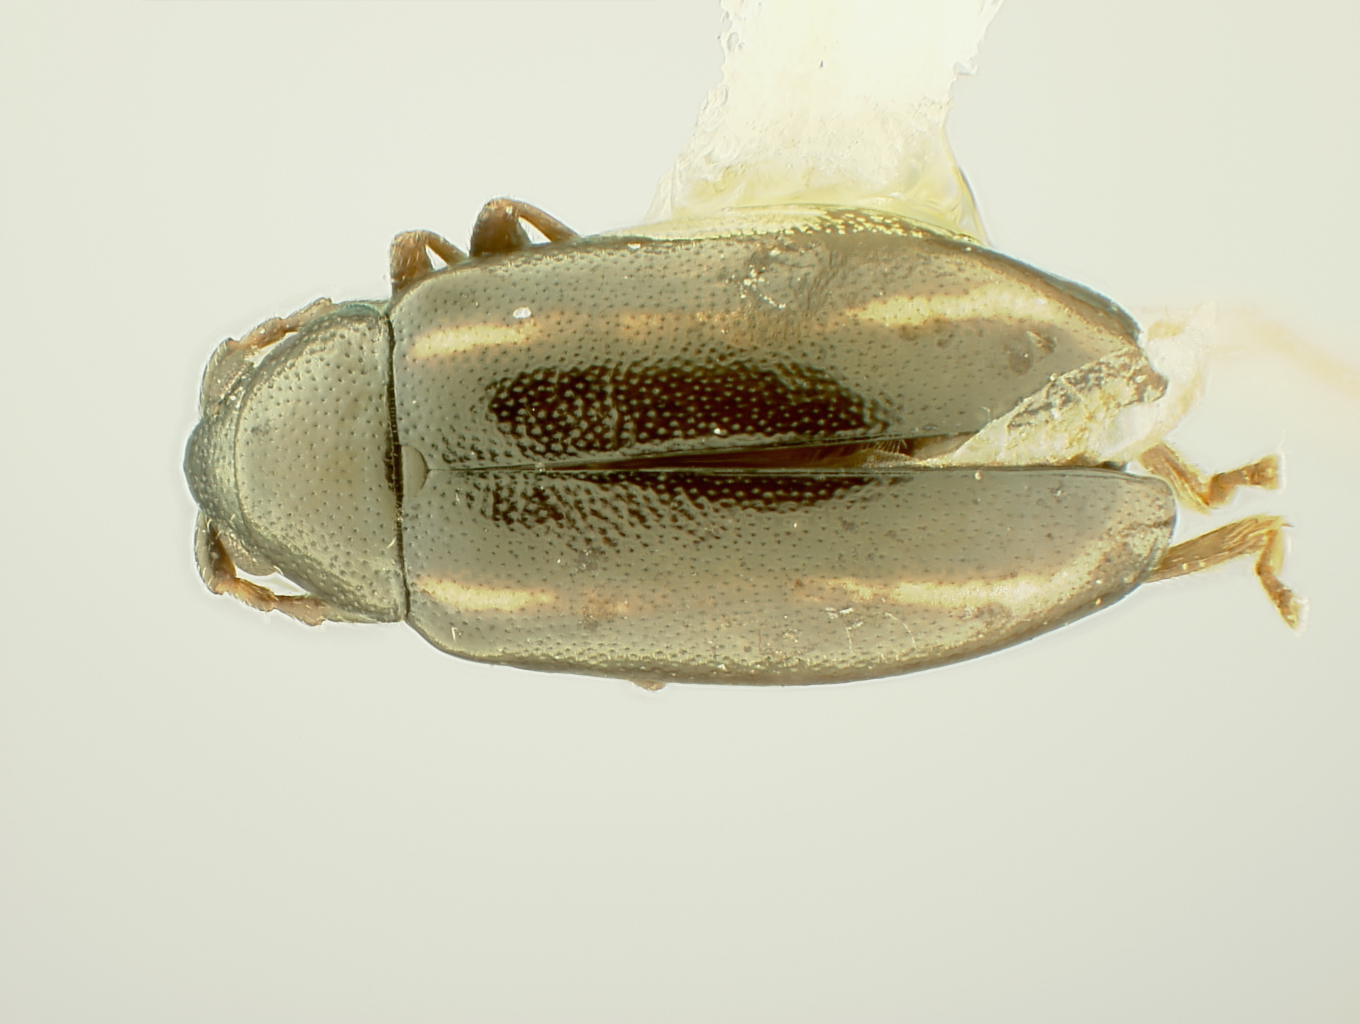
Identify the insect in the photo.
Phyllotreta aequalis
